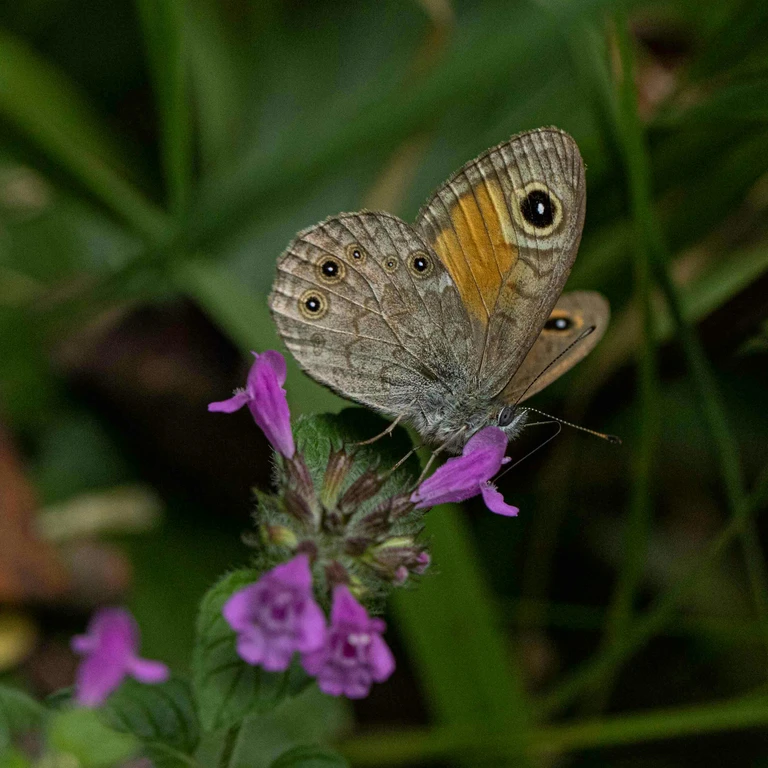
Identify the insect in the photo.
Lasiommata maera (also Pararge maera)
